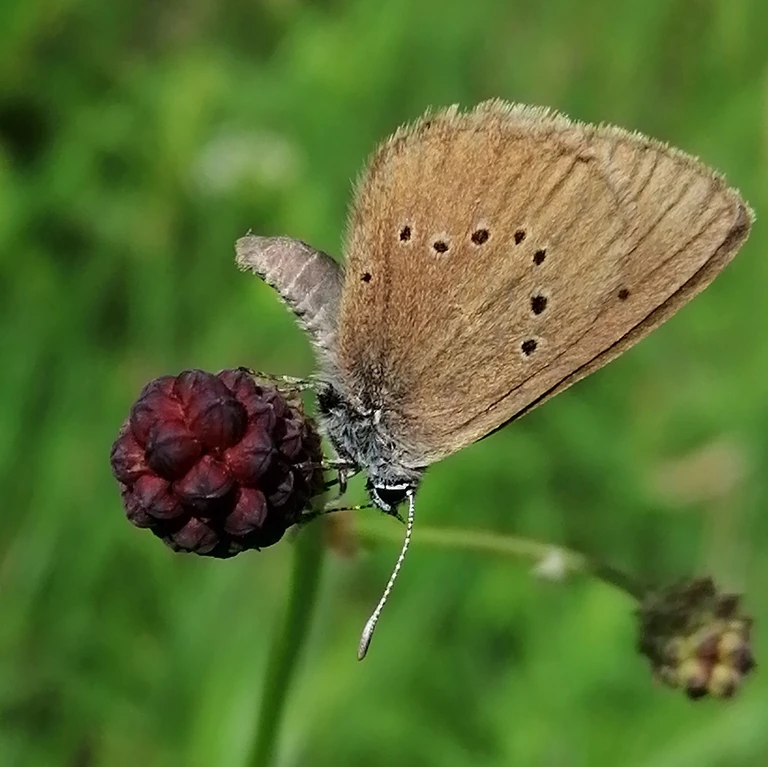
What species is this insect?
Phengaris nausithous (also Maculinea nausithous)
